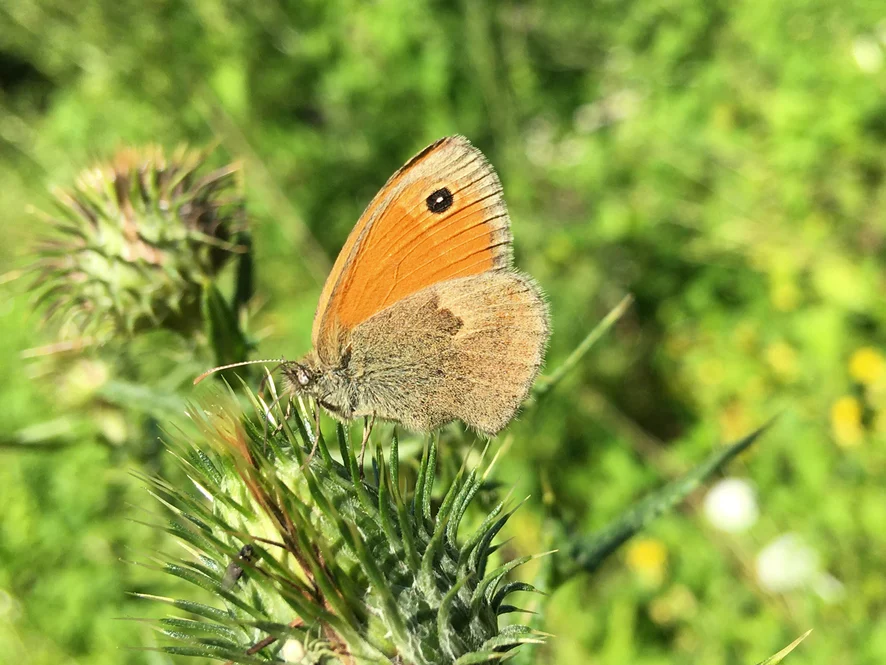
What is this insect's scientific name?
Coenonympha pamphilus
